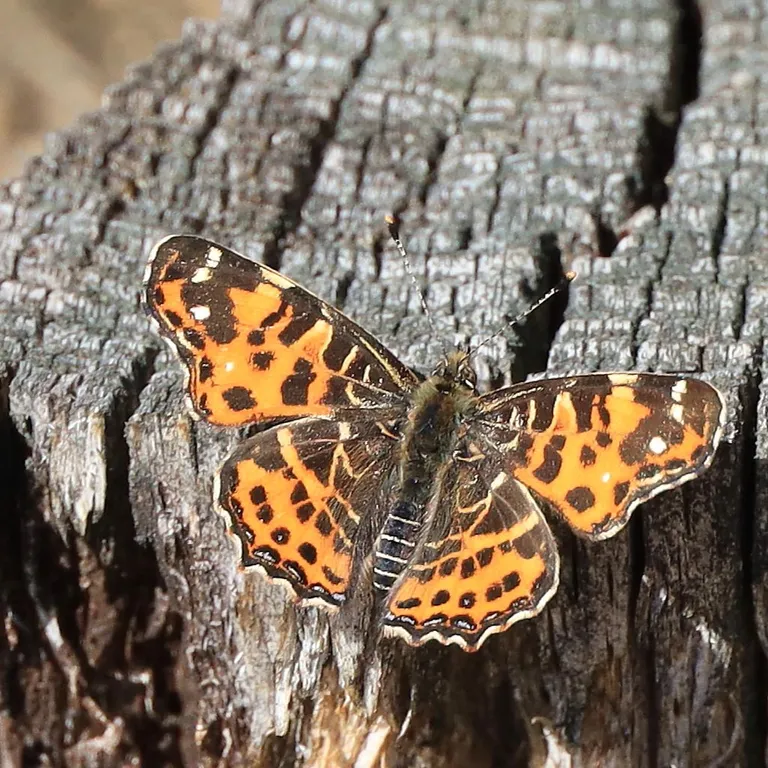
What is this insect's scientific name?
Araschnia levana
